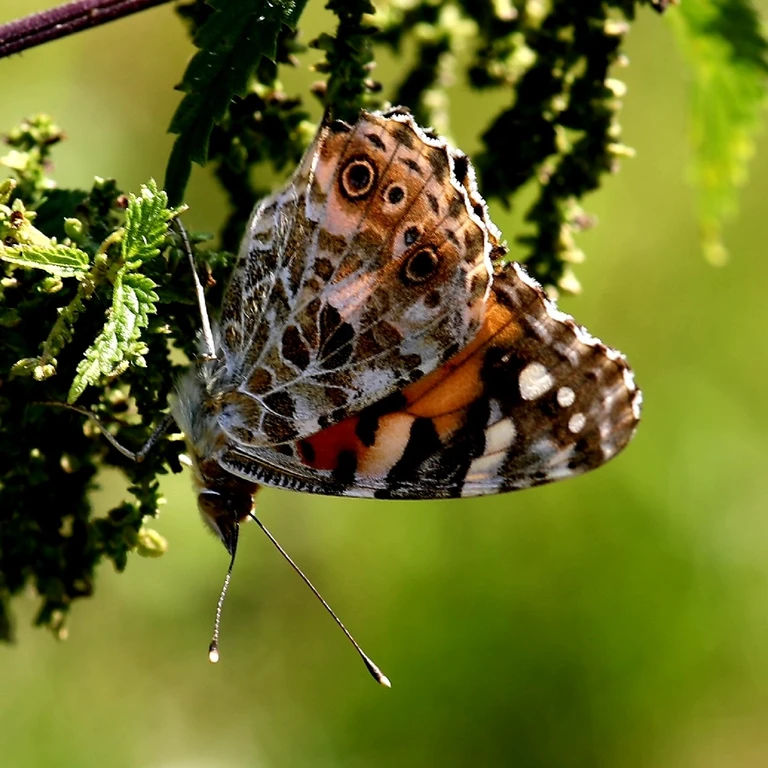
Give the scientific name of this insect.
Vanessa cardui
